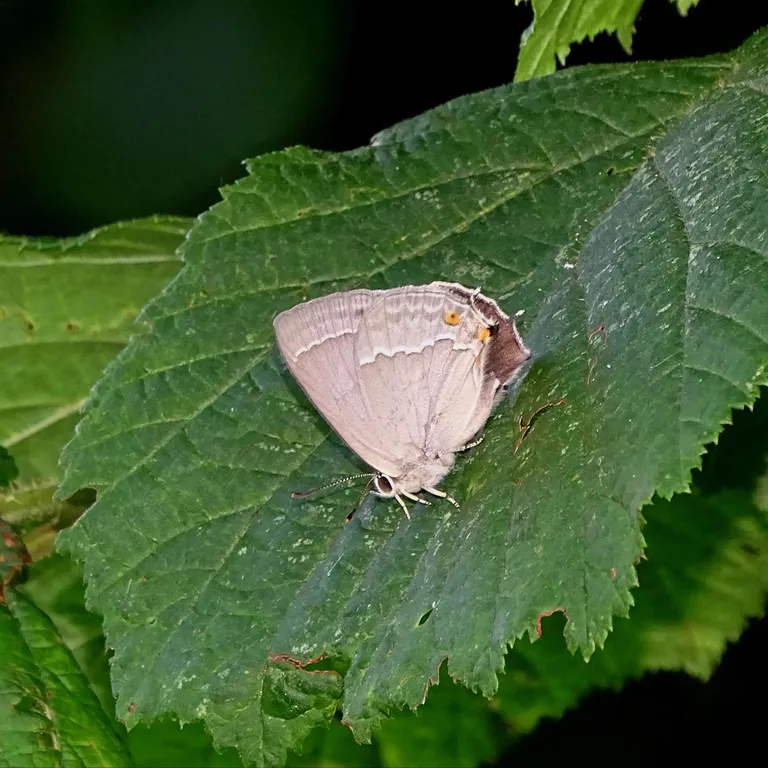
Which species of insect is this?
Favonius quercus (also Quercusia quercus)
